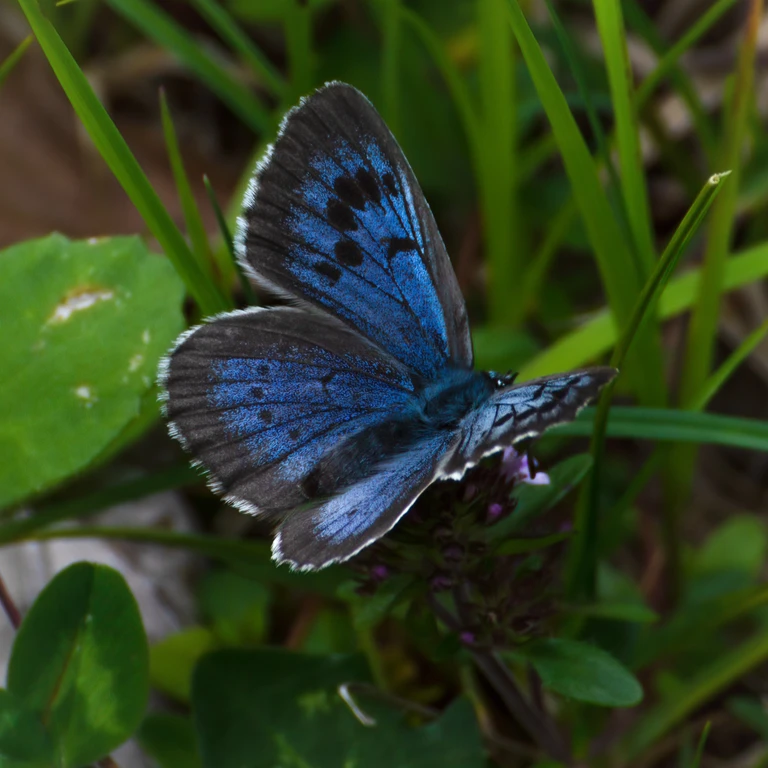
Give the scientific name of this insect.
Phengaris arion (also Maculinea arion)
